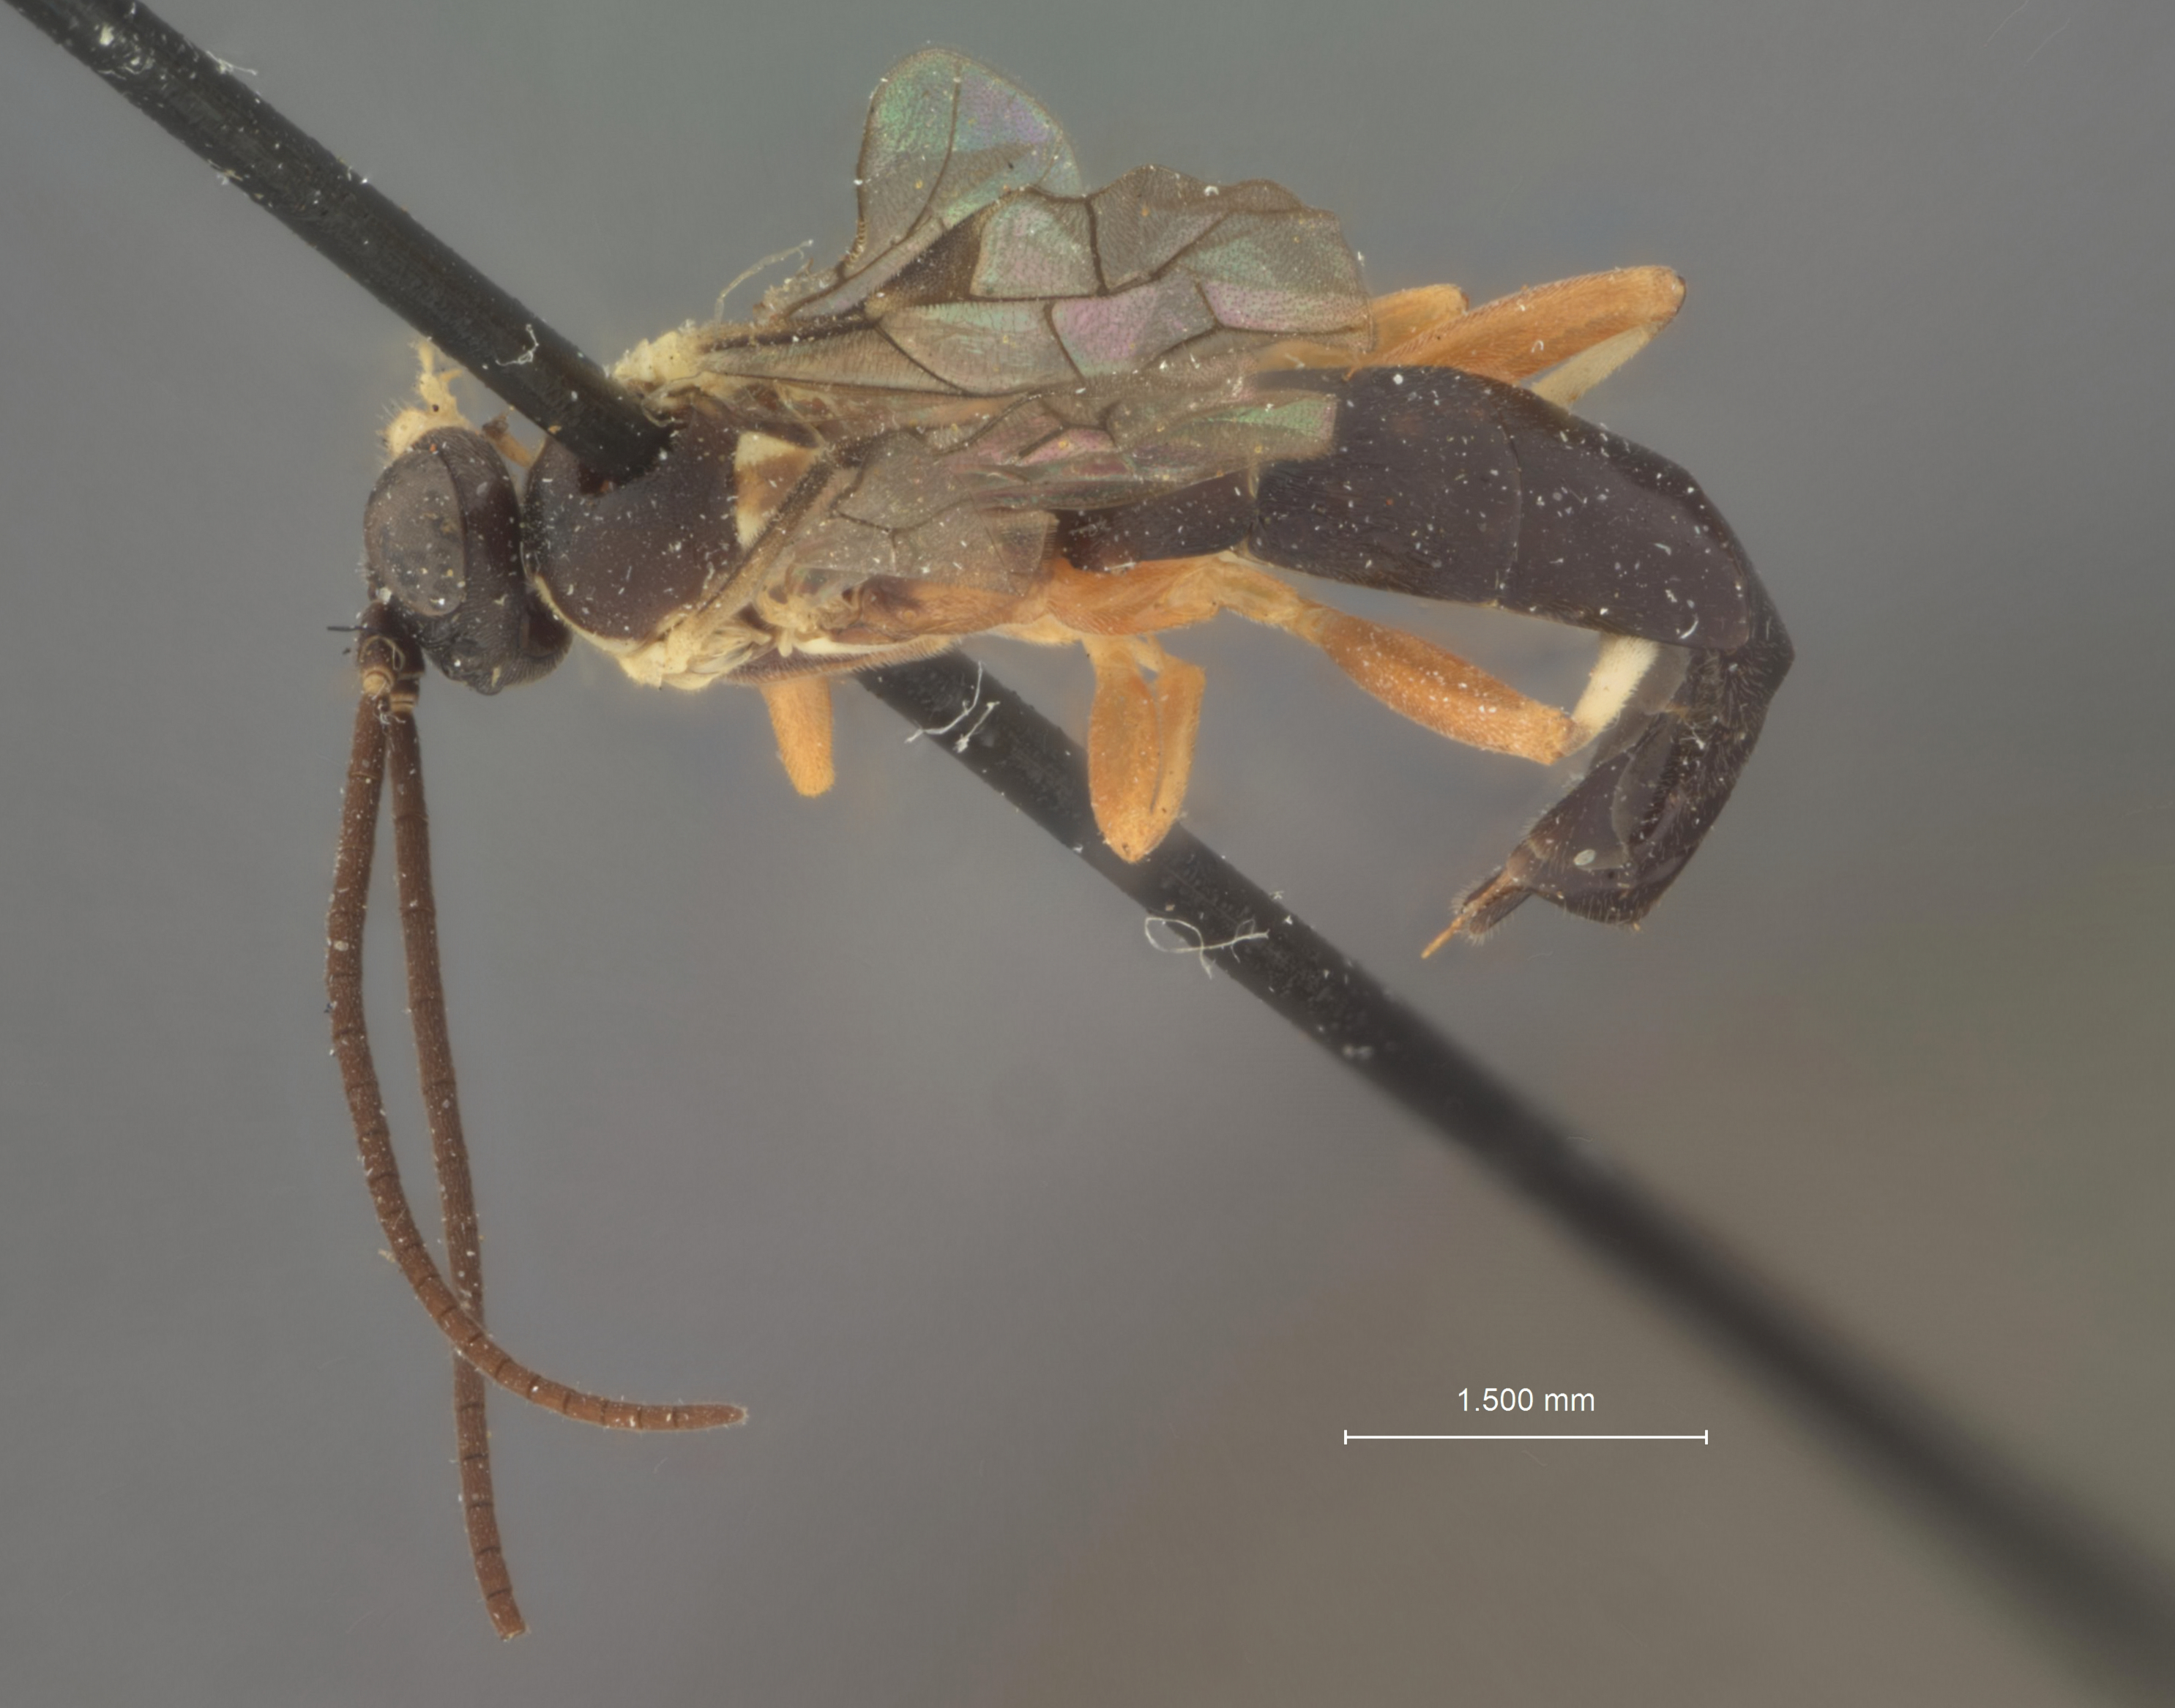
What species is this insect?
Phthorima townesi
